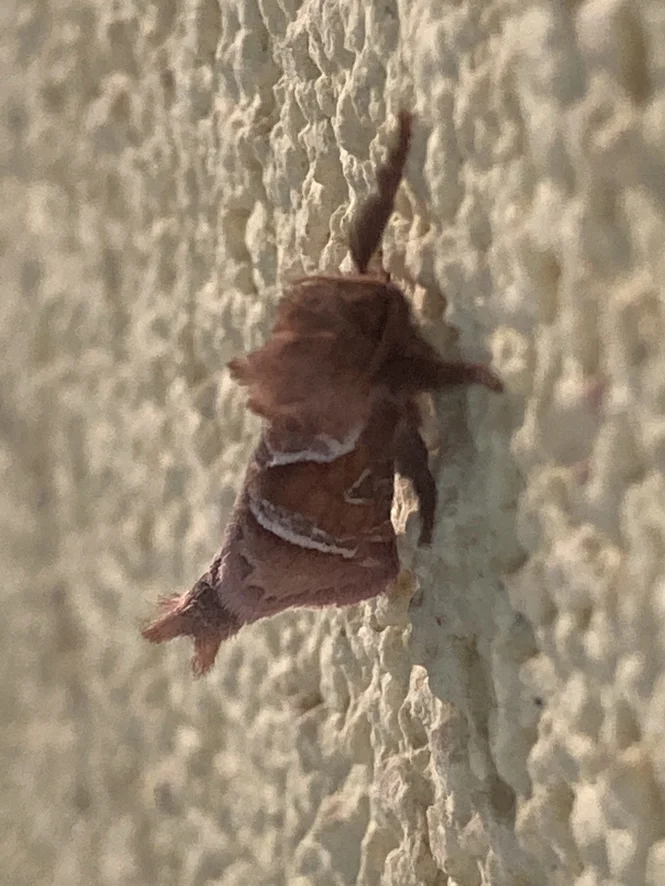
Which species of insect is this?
Triodia sylvina
